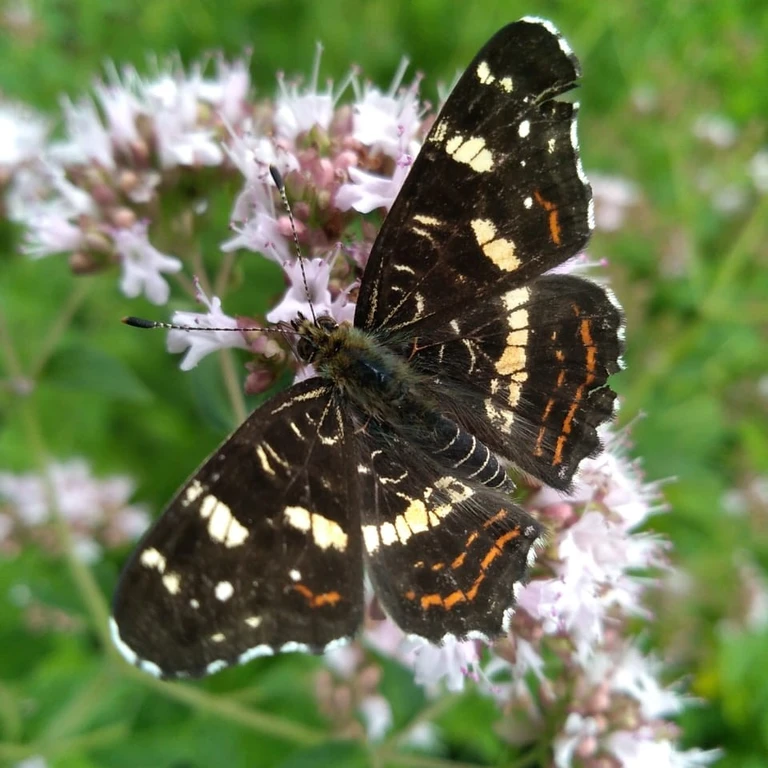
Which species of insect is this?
Araschnia levana
